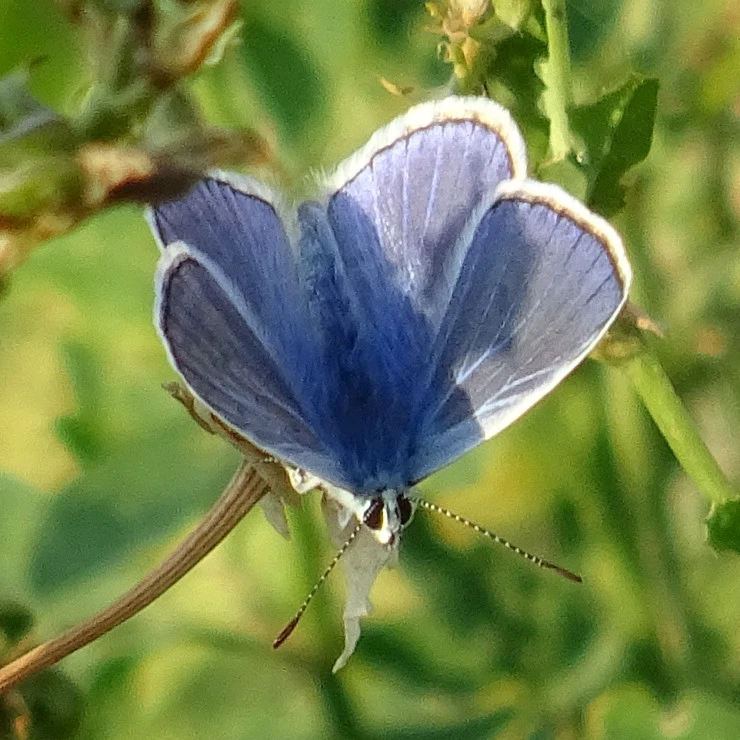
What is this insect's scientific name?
Polyommatus icarus
